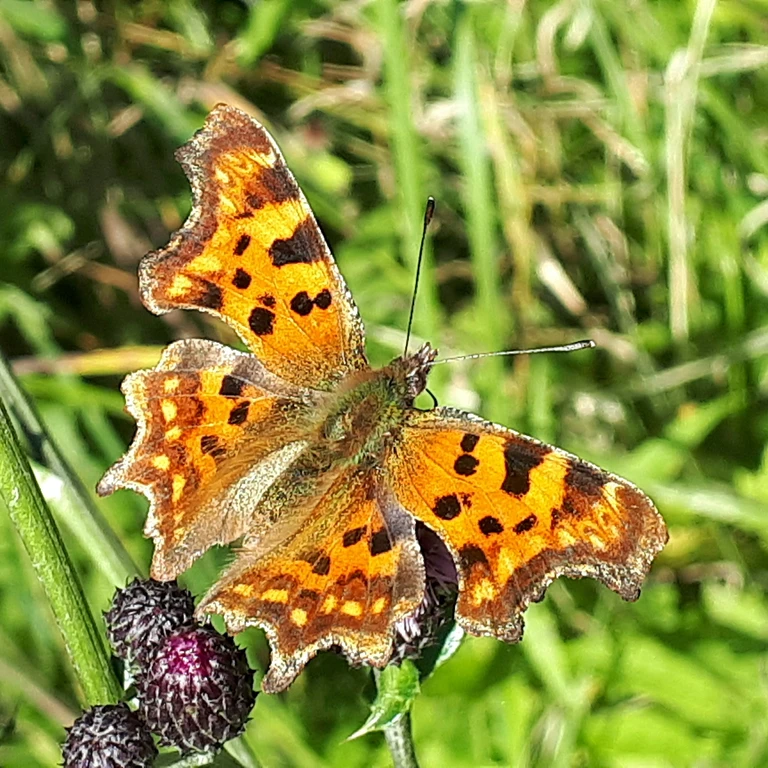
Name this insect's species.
Polygonia c-album
